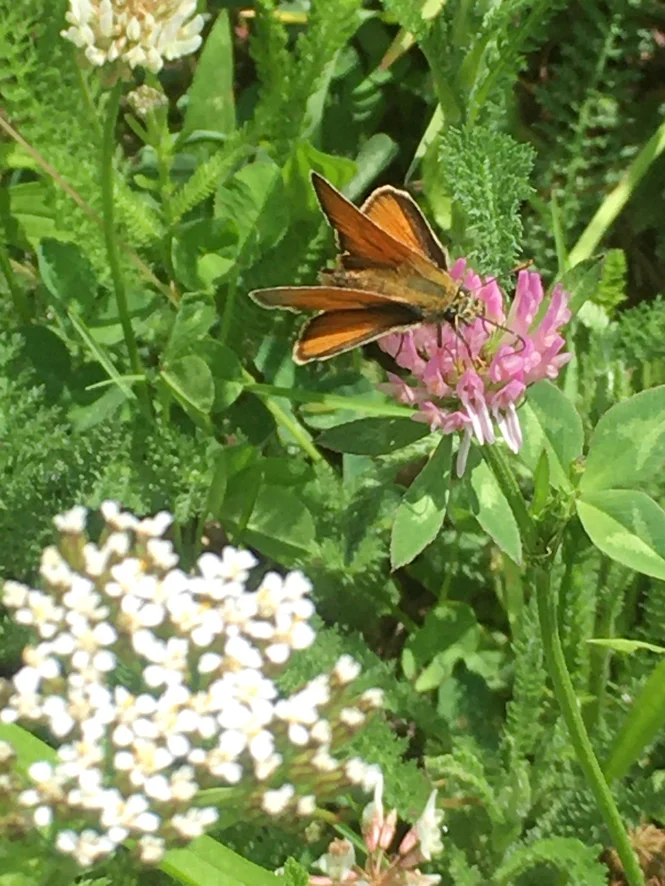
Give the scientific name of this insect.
Thymelicus sylvestris
